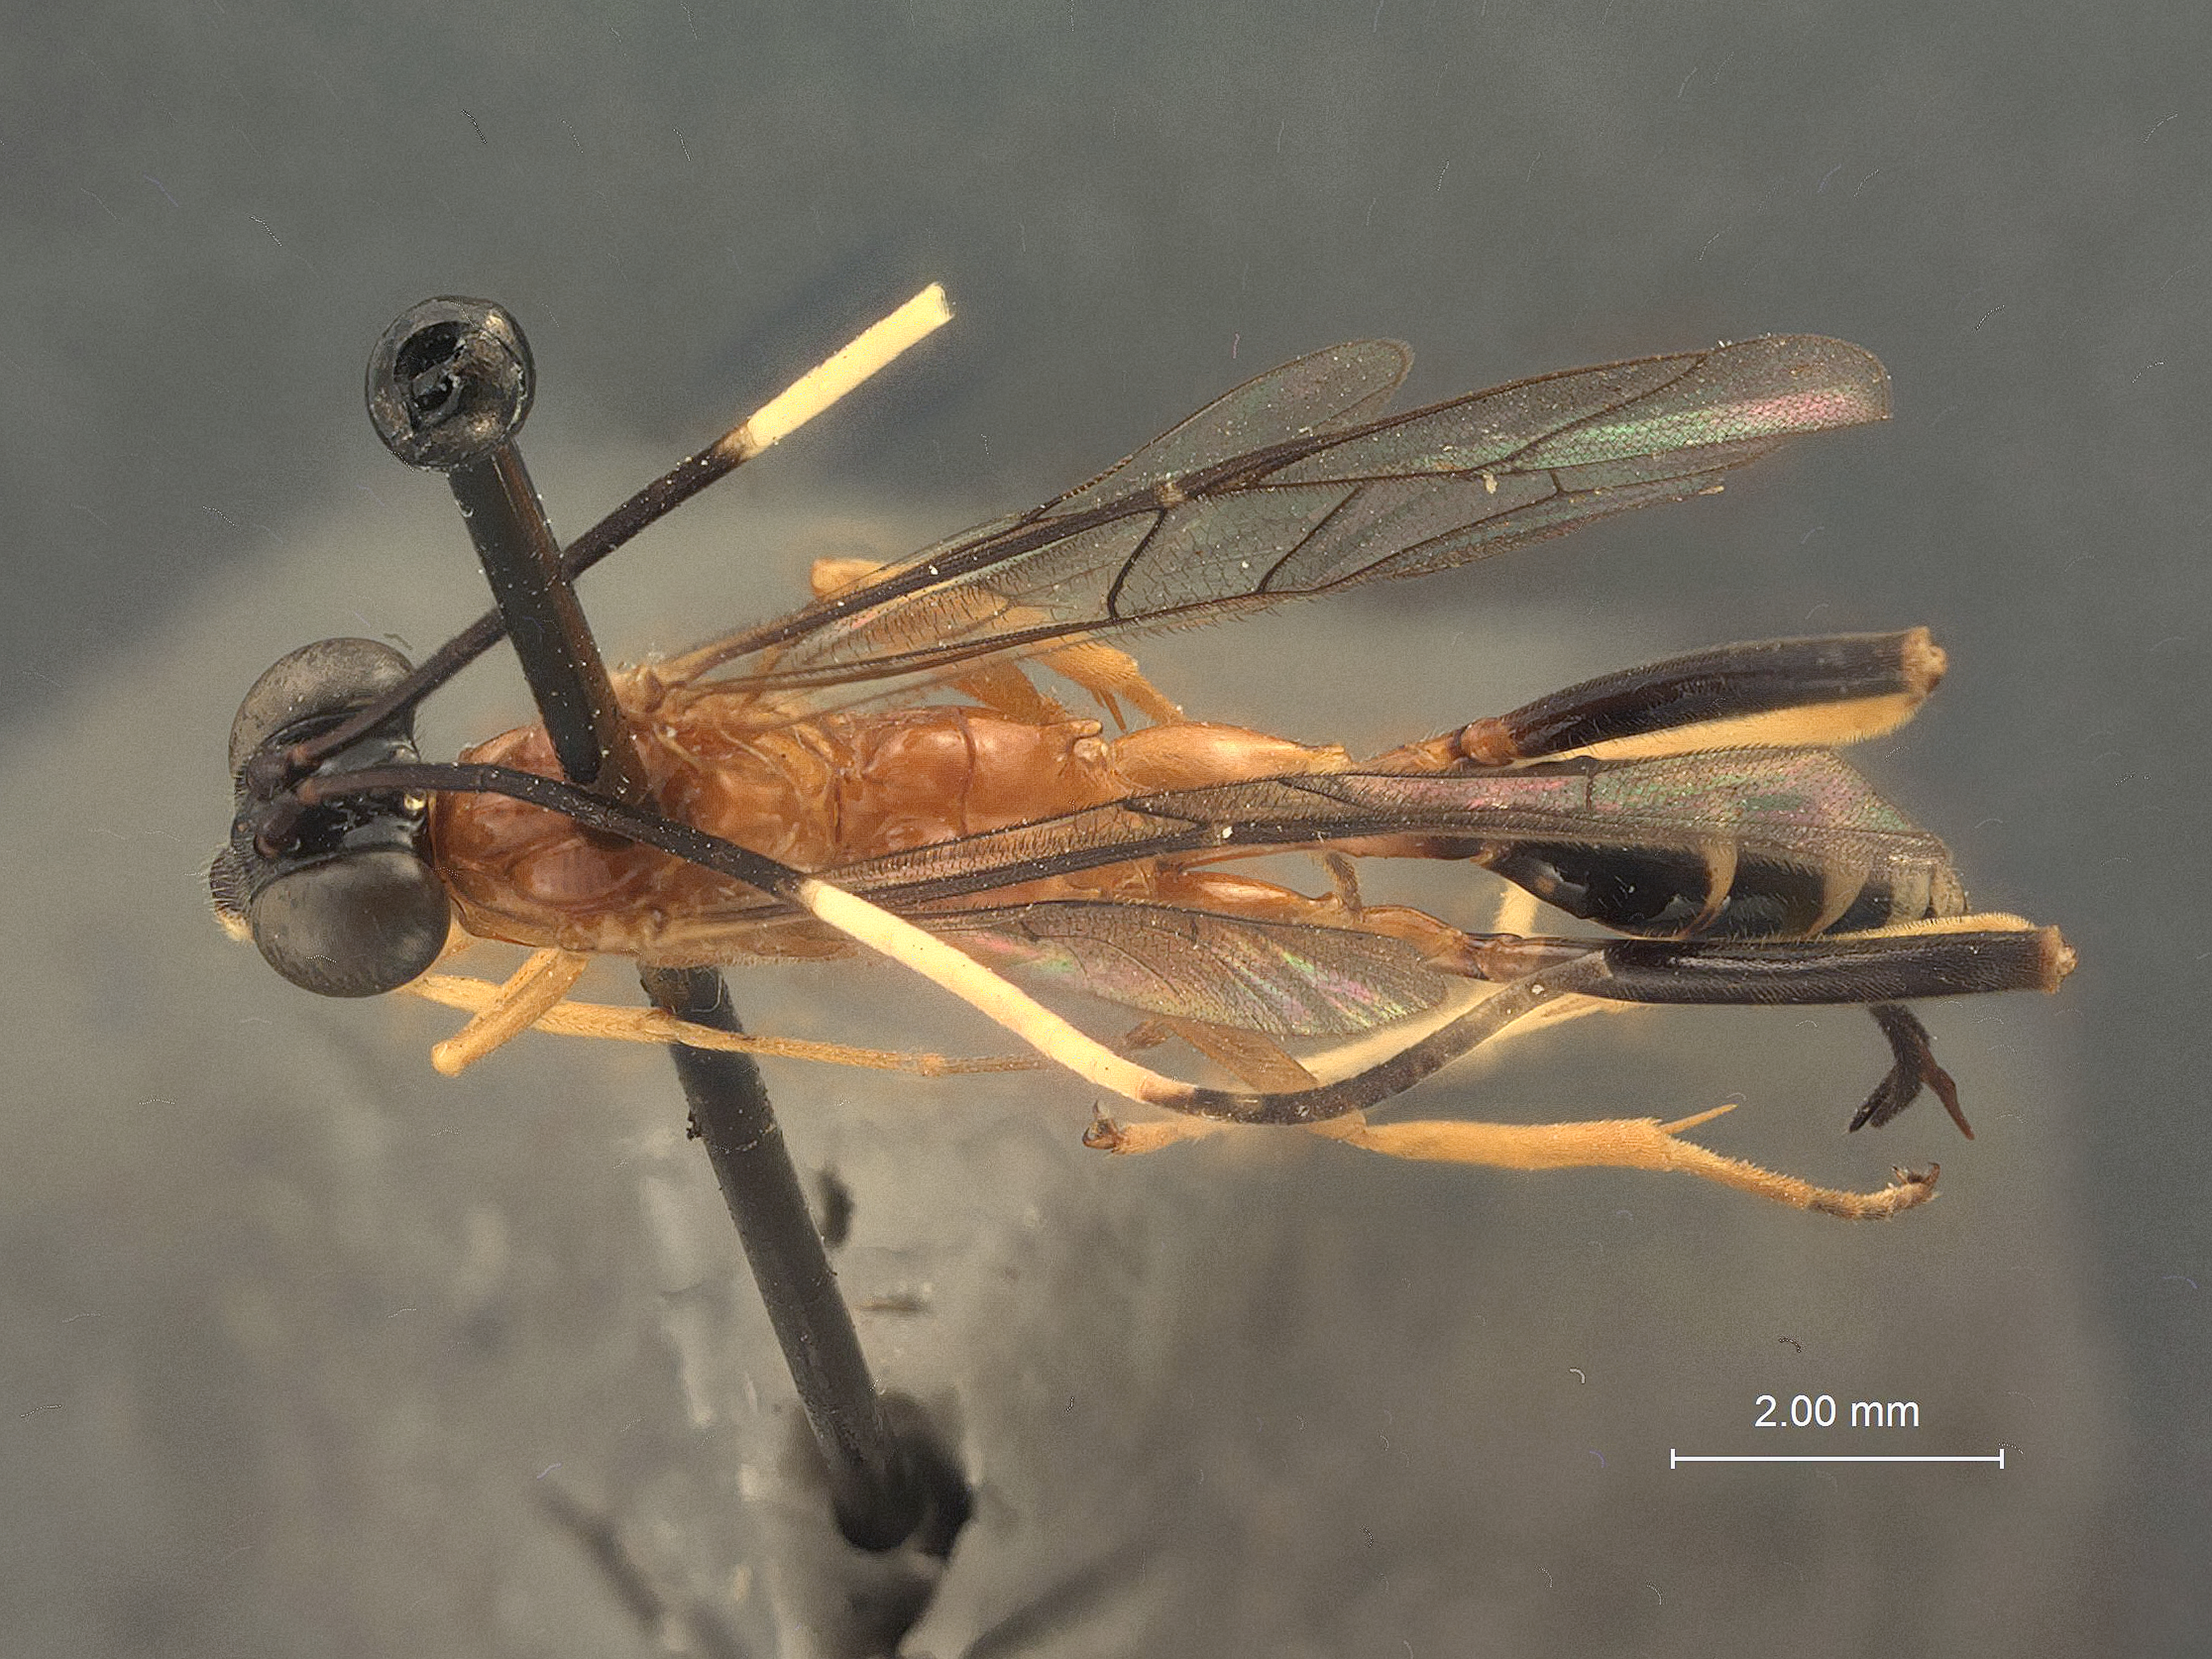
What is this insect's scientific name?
Polycyrtus nigriclypeatus
